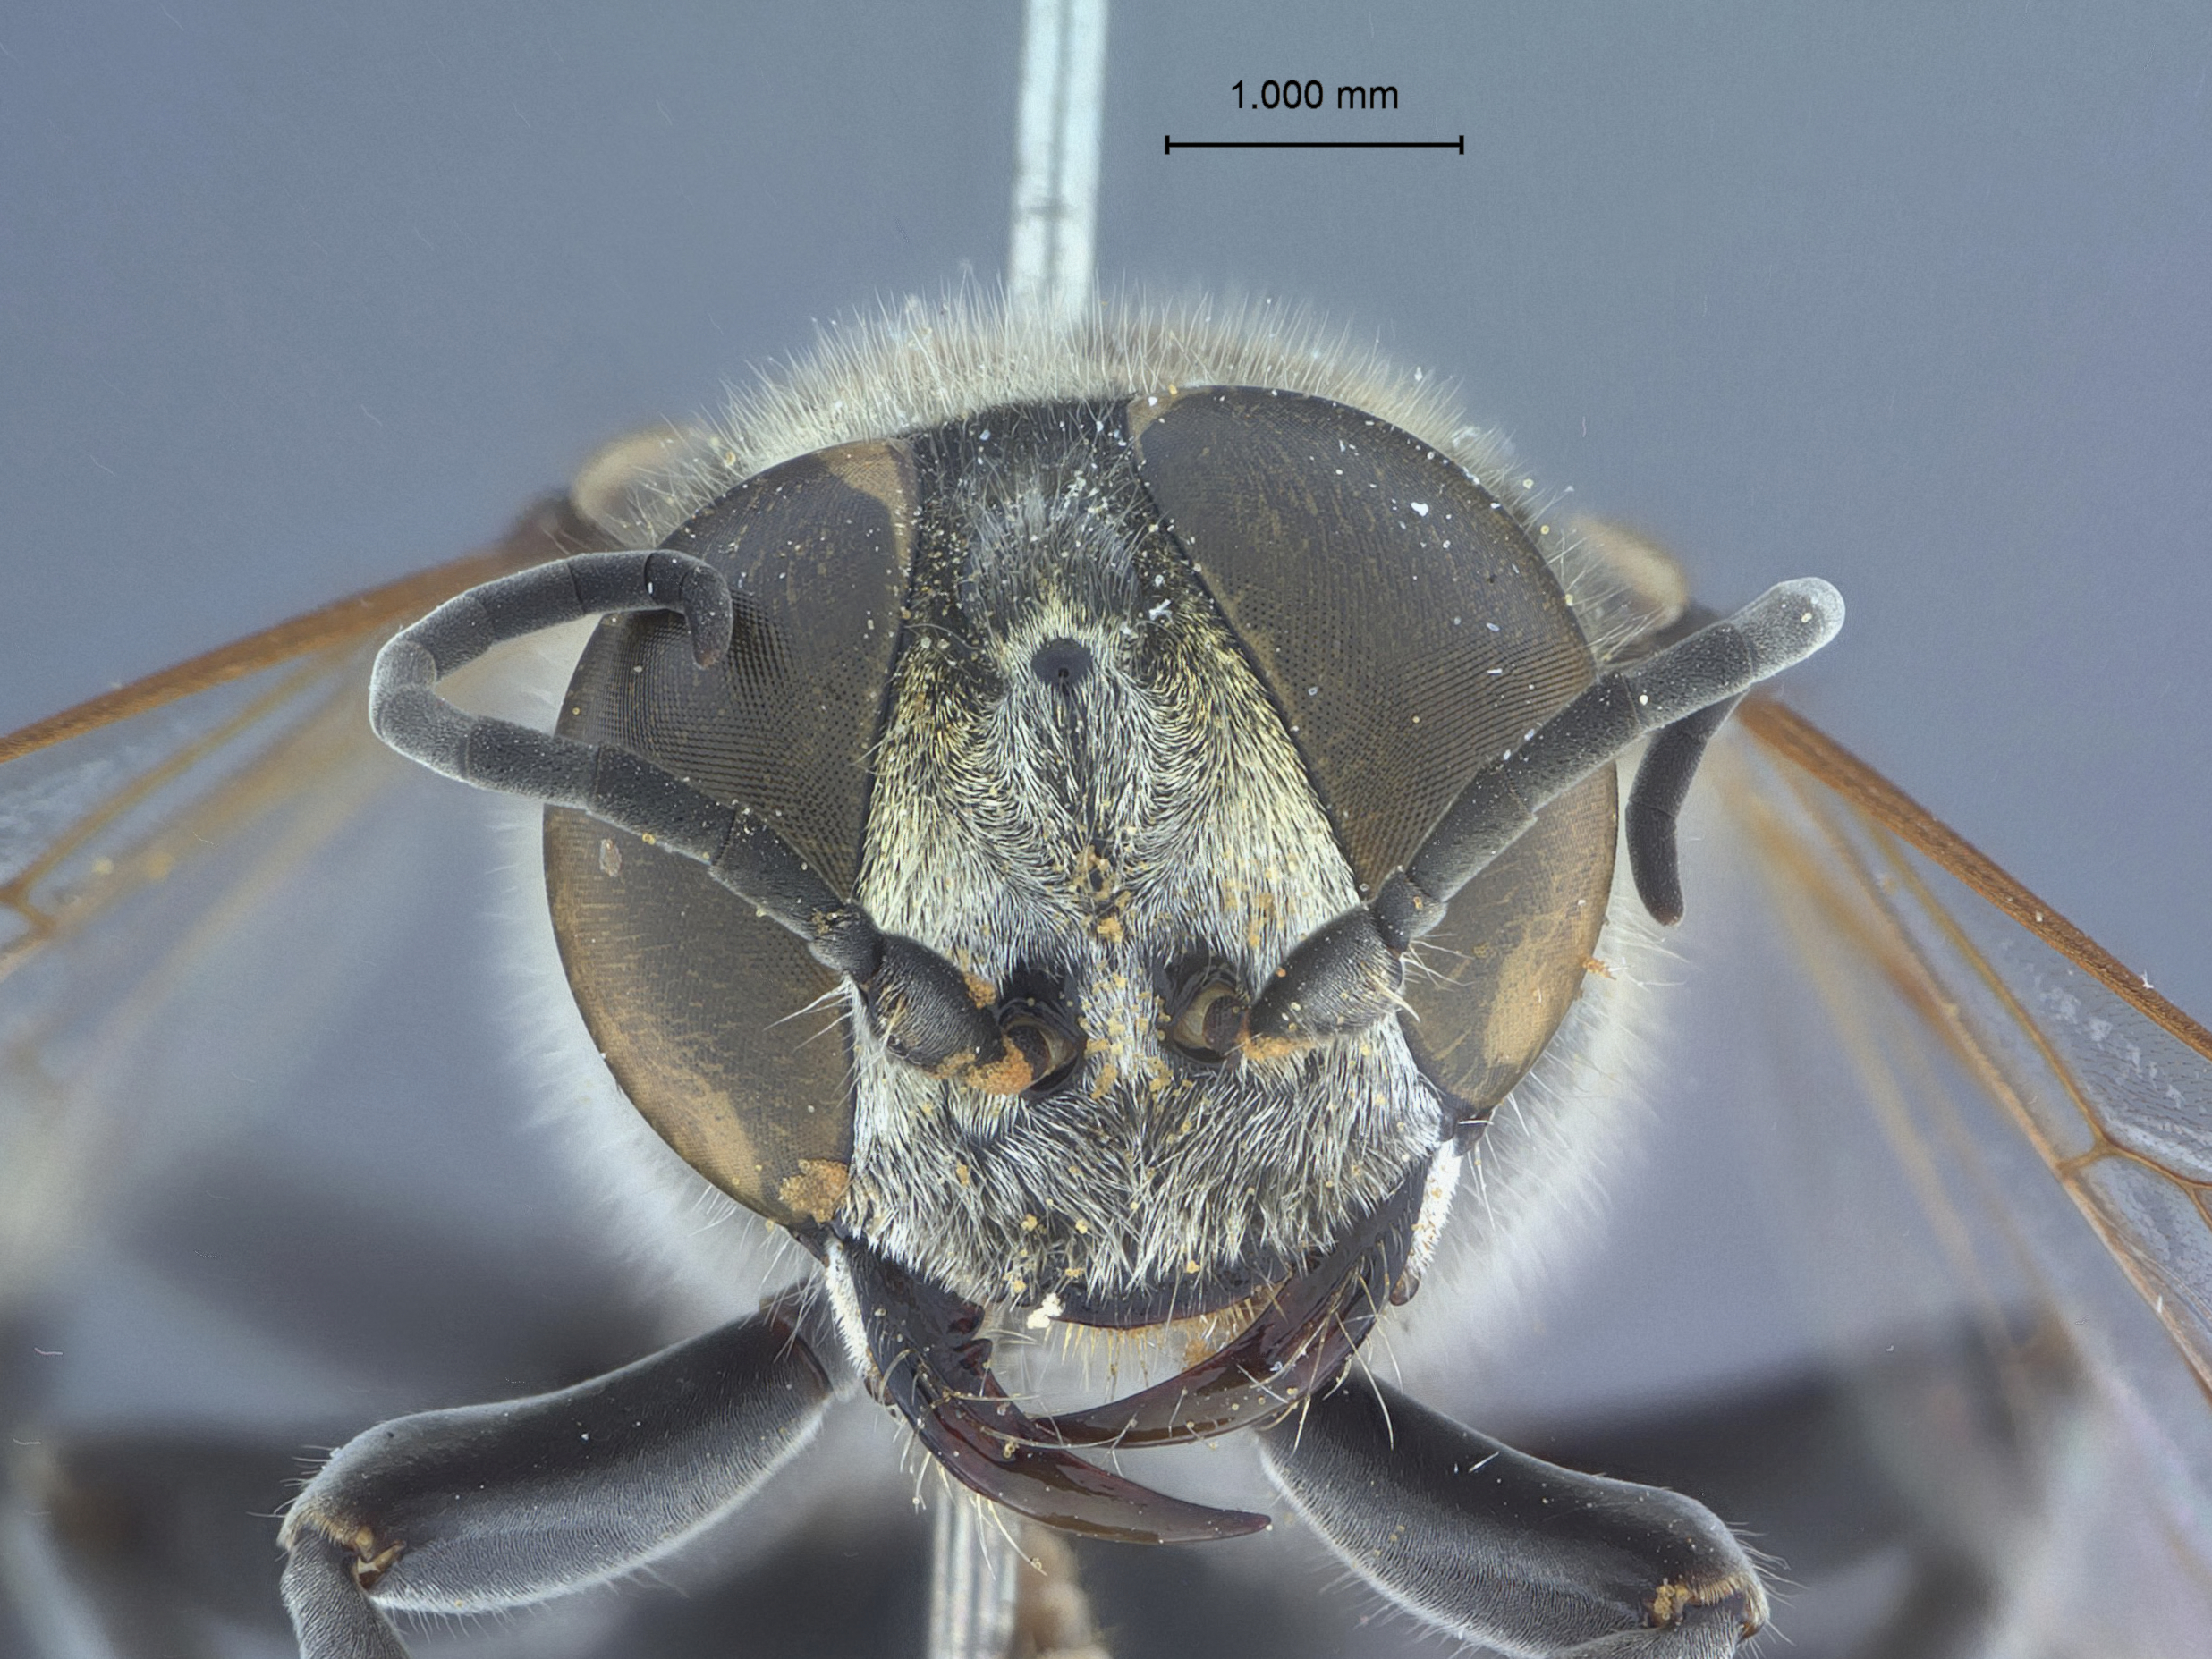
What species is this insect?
Tachytes hengchunensis
